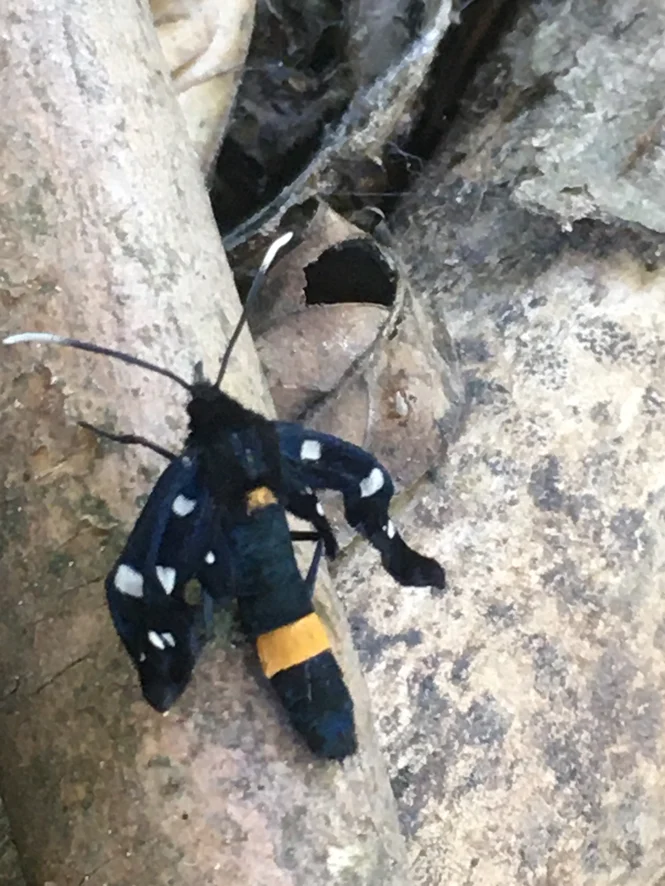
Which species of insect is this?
Amata phegea
